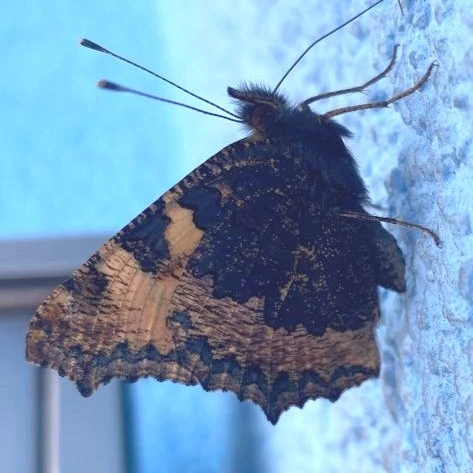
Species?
Aglais urticae
